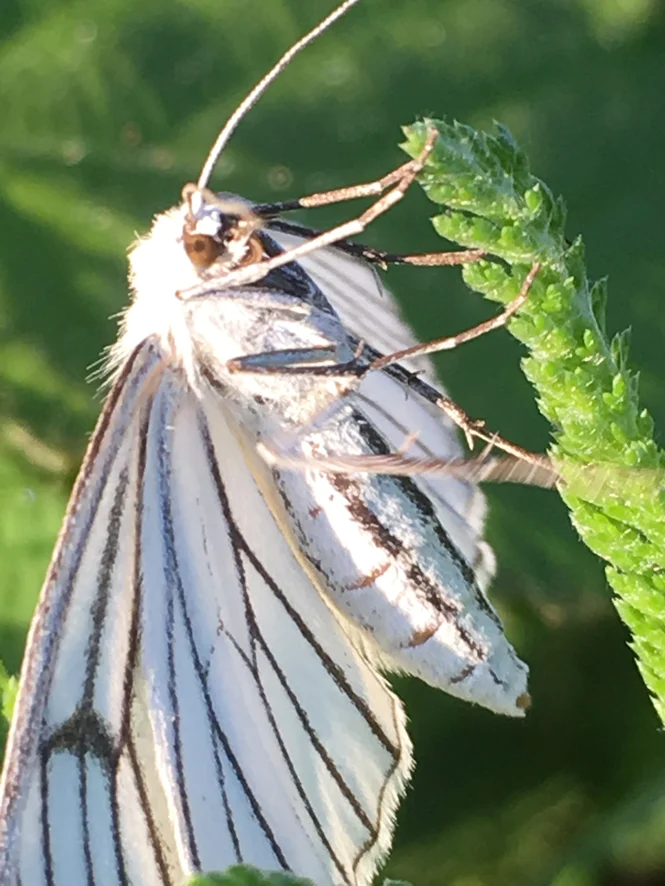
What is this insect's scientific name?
Siona lineata
